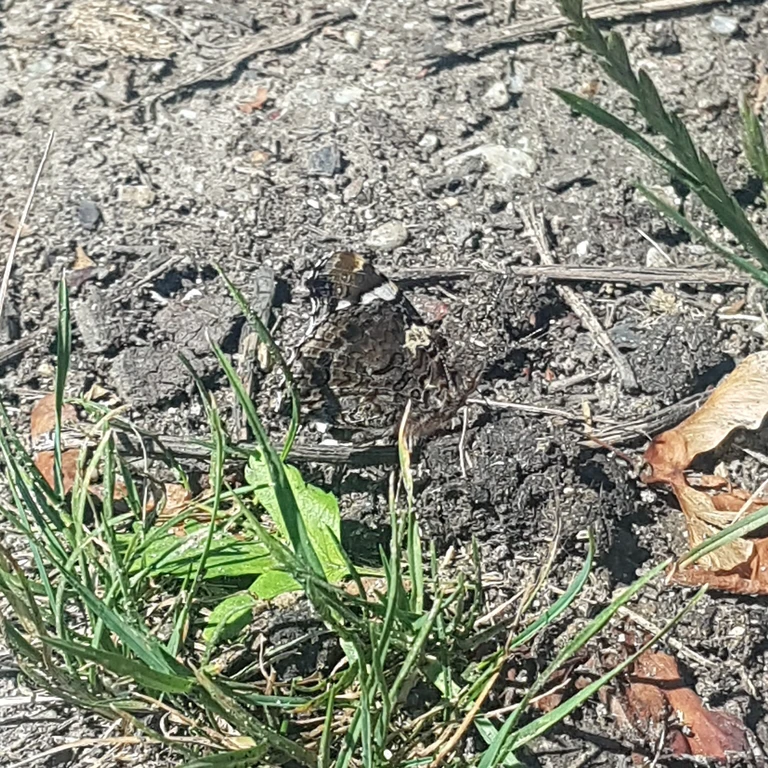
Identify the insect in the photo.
Vanessa atalanta
